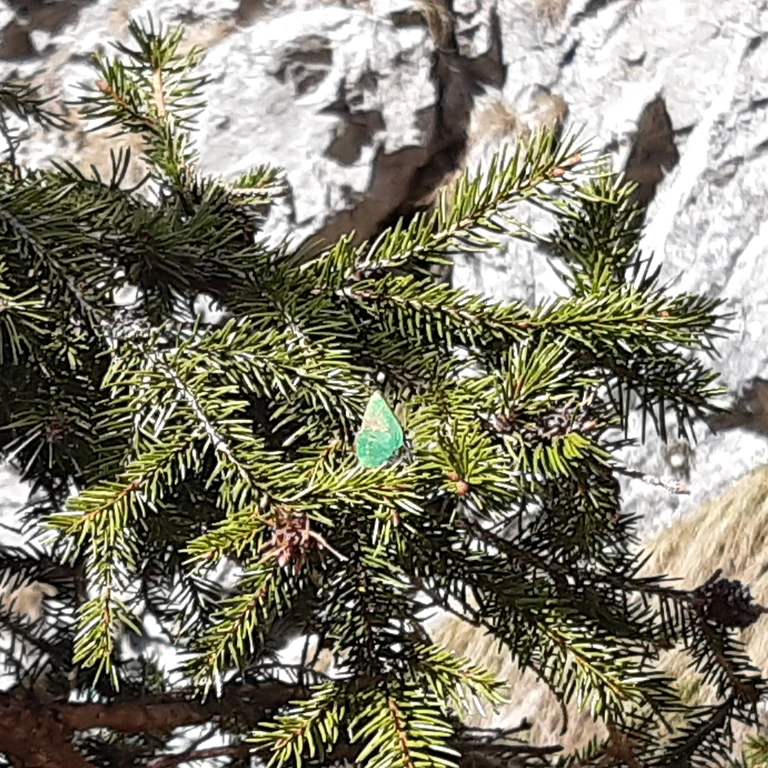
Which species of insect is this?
Callophrys rubi
